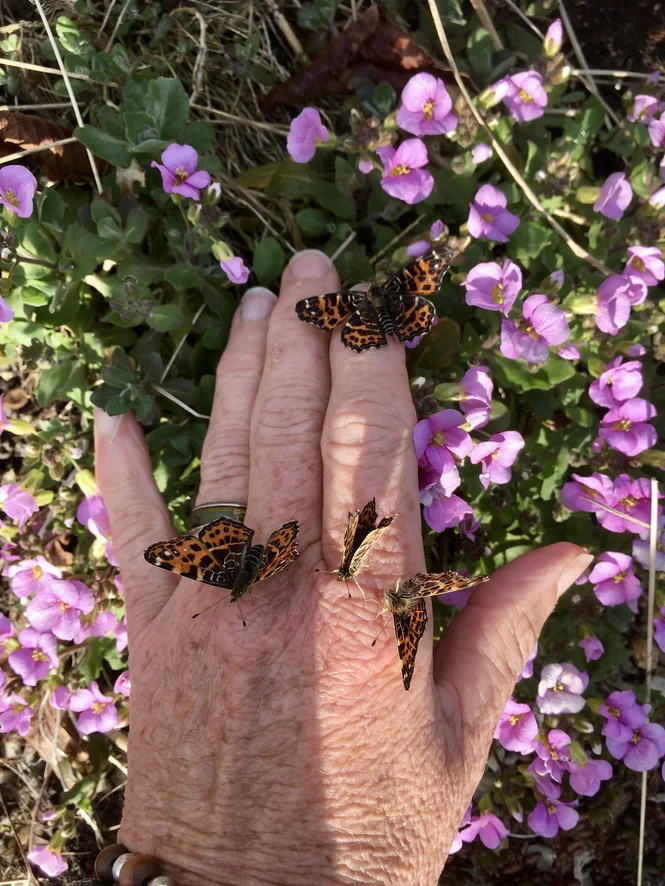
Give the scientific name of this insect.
Araschnia levana
